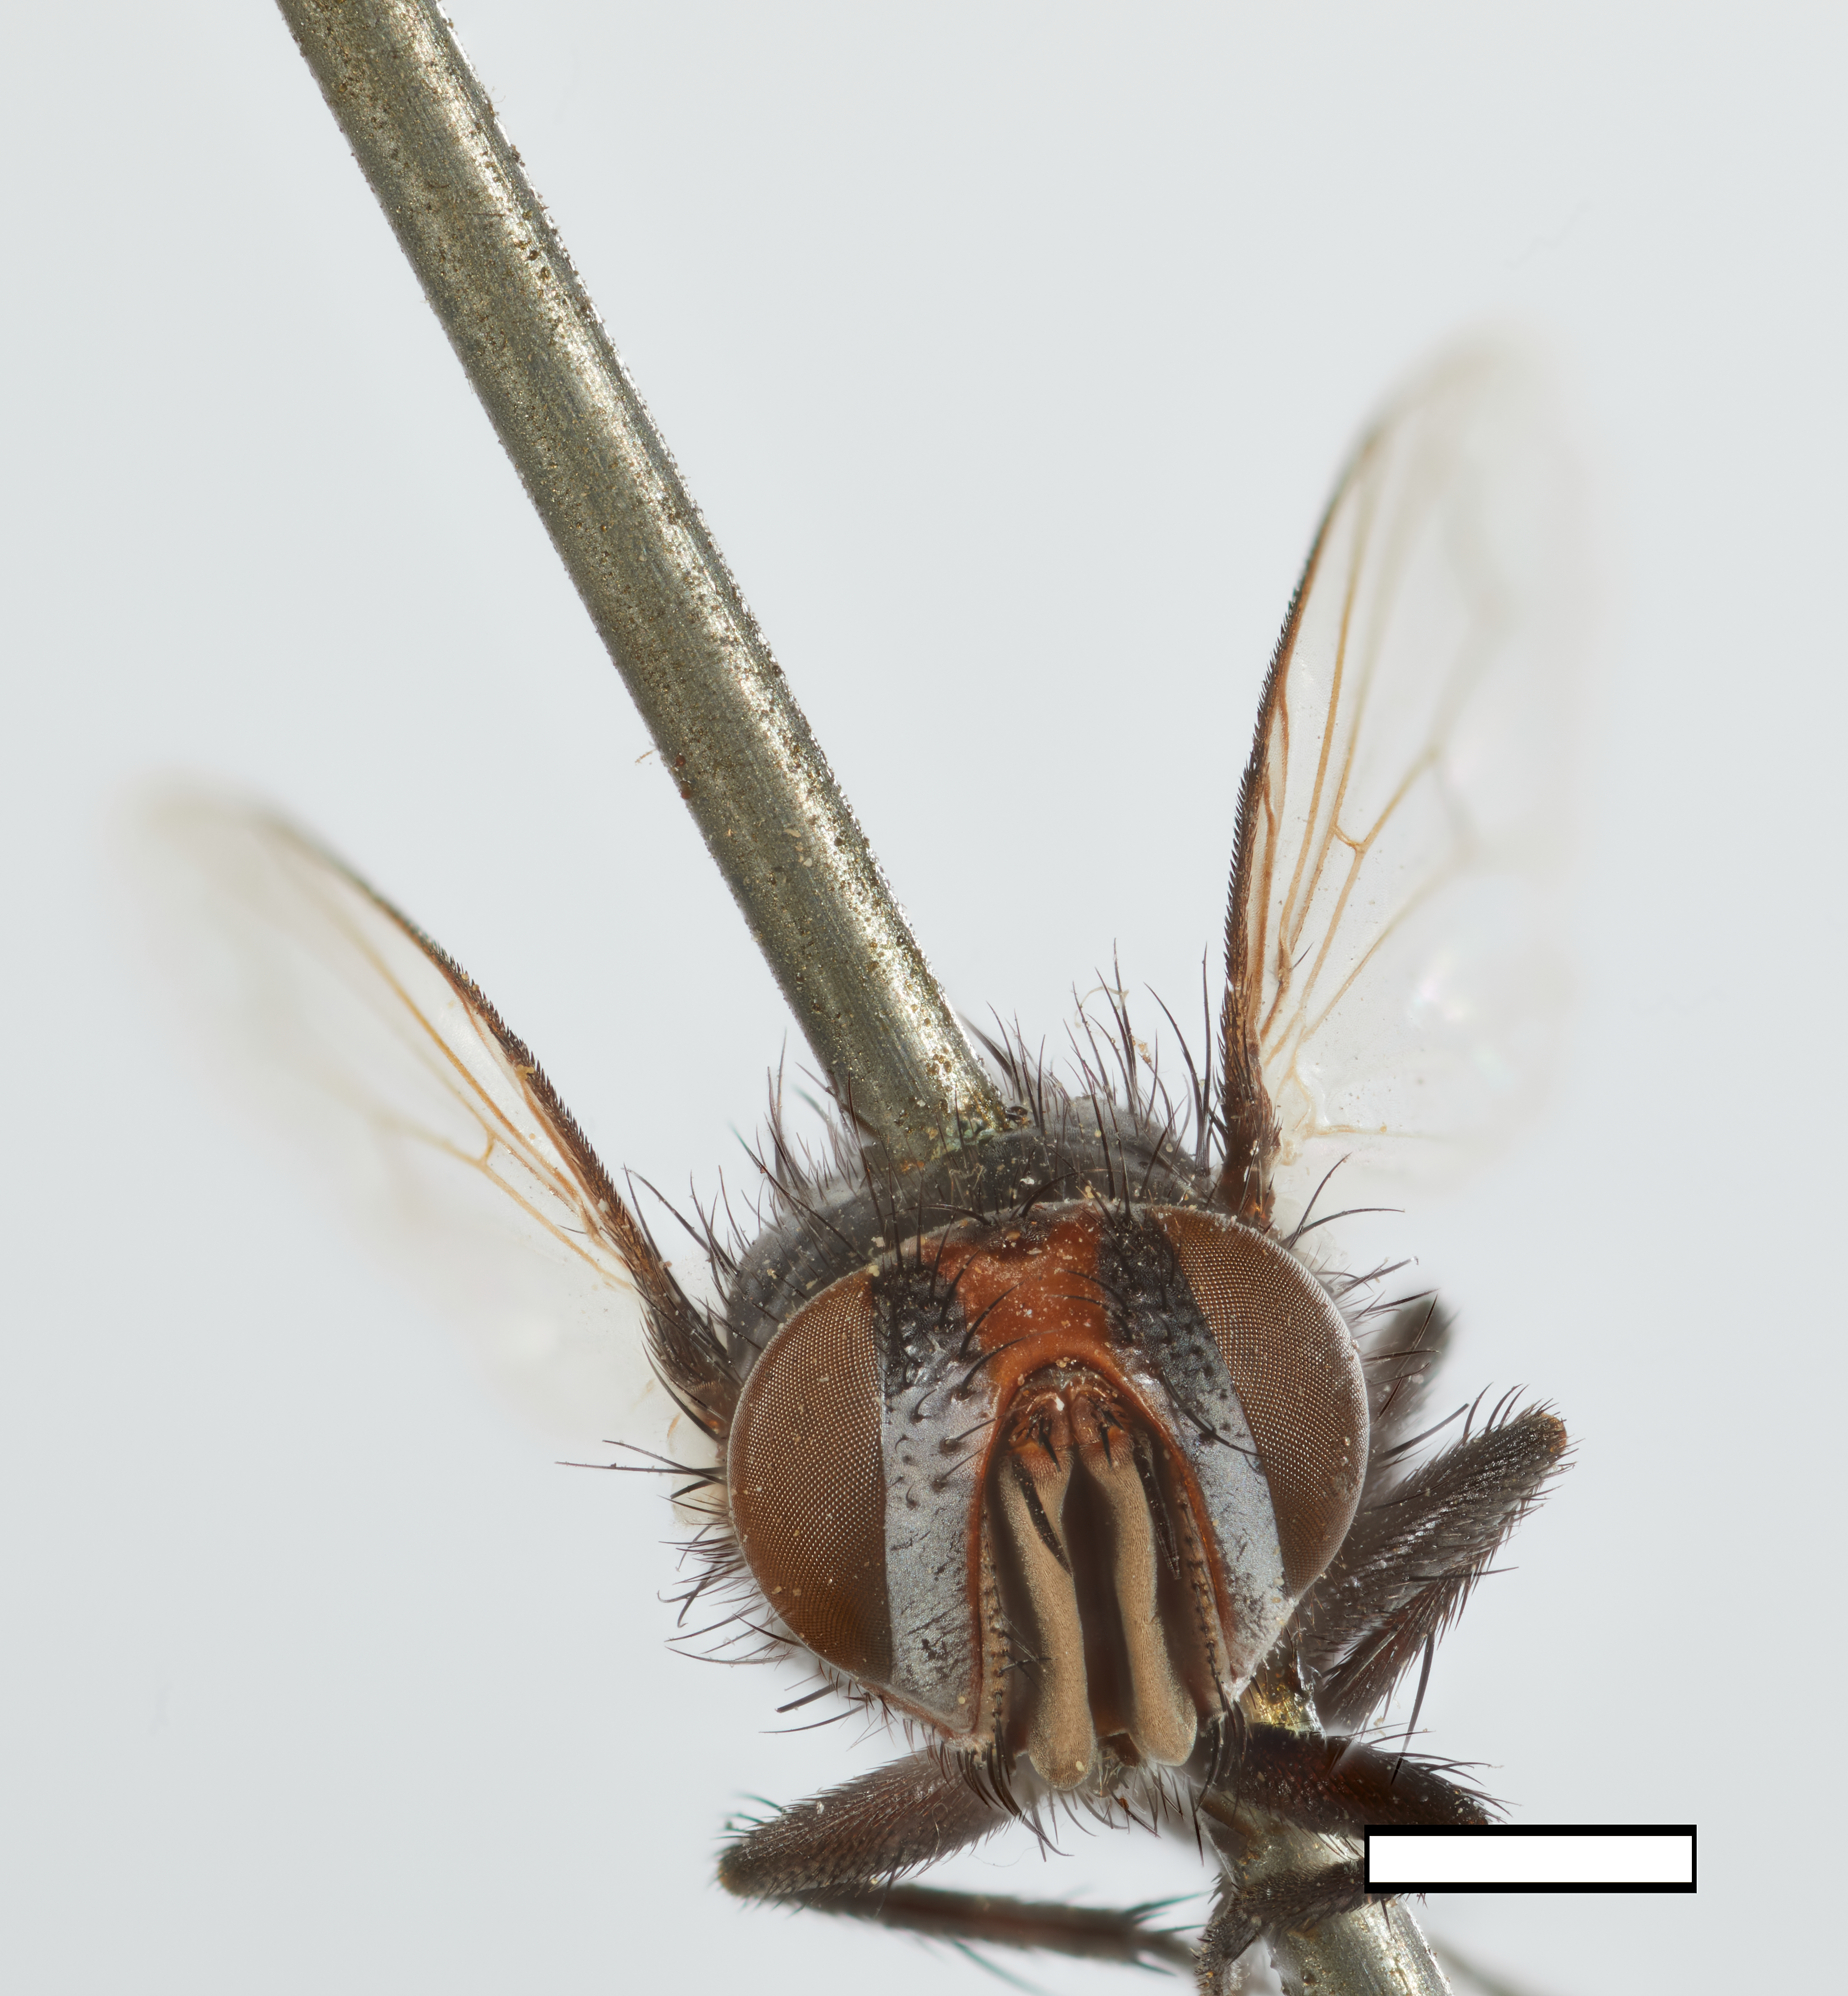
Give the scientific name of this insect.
Paraphosmophaga clavis
